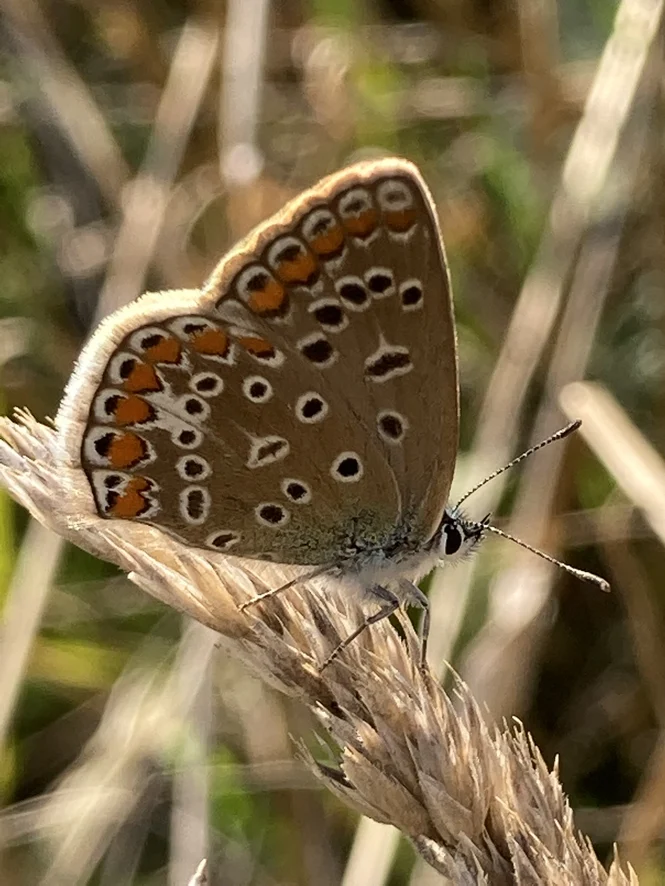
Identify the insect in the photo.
Polyommatus icarus
